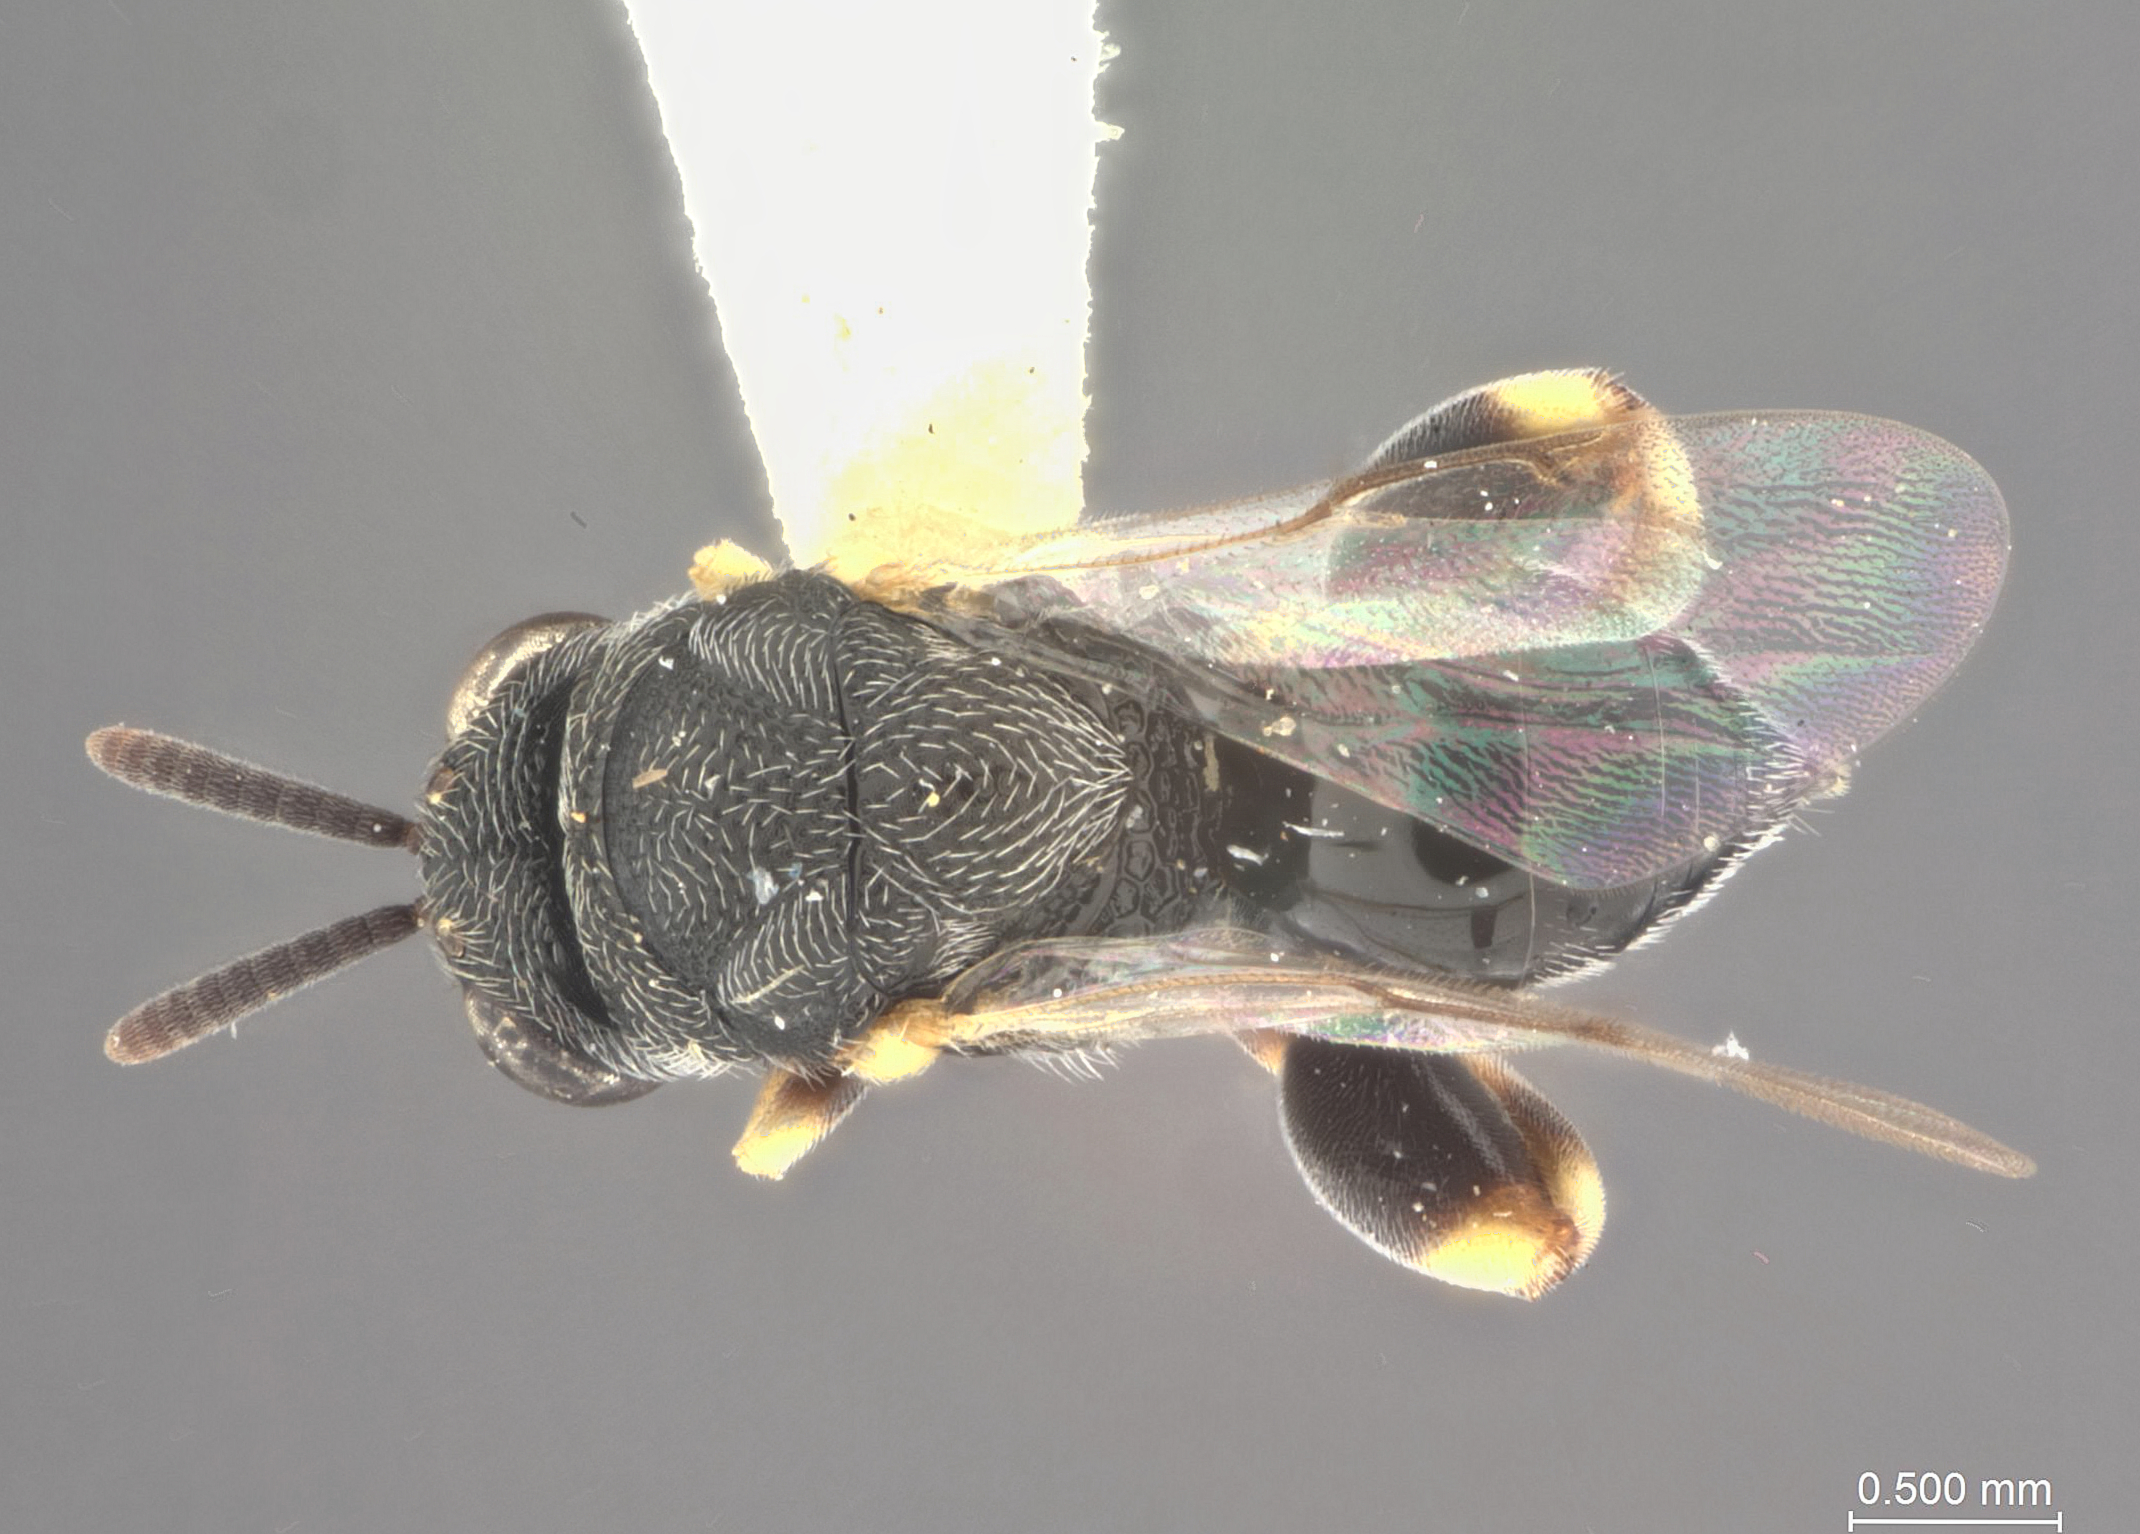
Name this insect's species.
Brachymeria molestae
